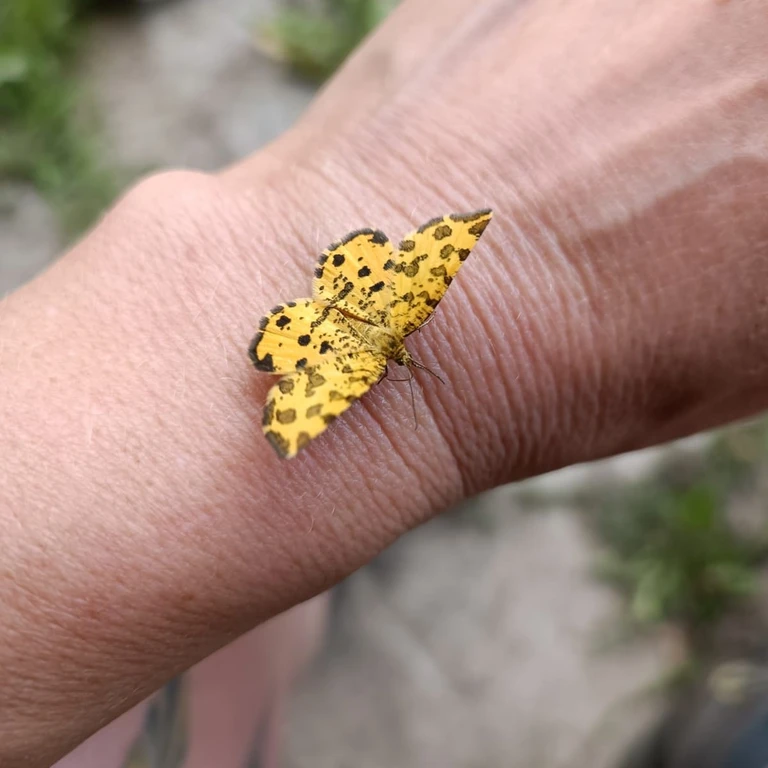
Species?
Pseudopanthera macularia
